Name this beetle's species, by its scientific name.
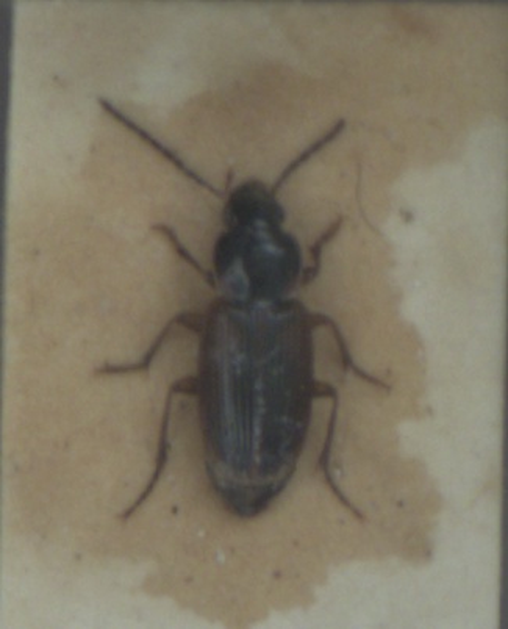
Stenolophus mixtus
